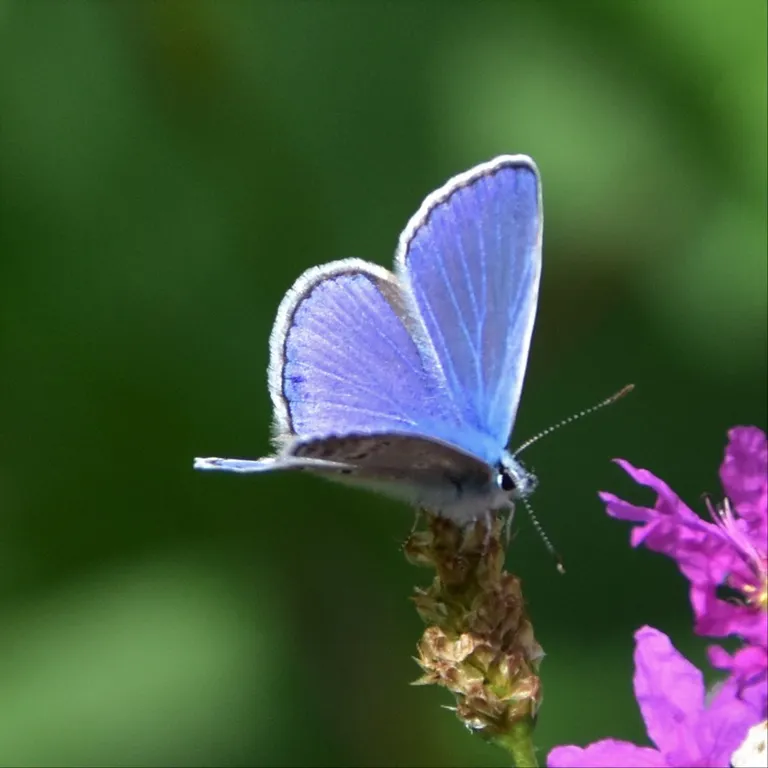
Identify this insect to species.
Polyommatus icarus
